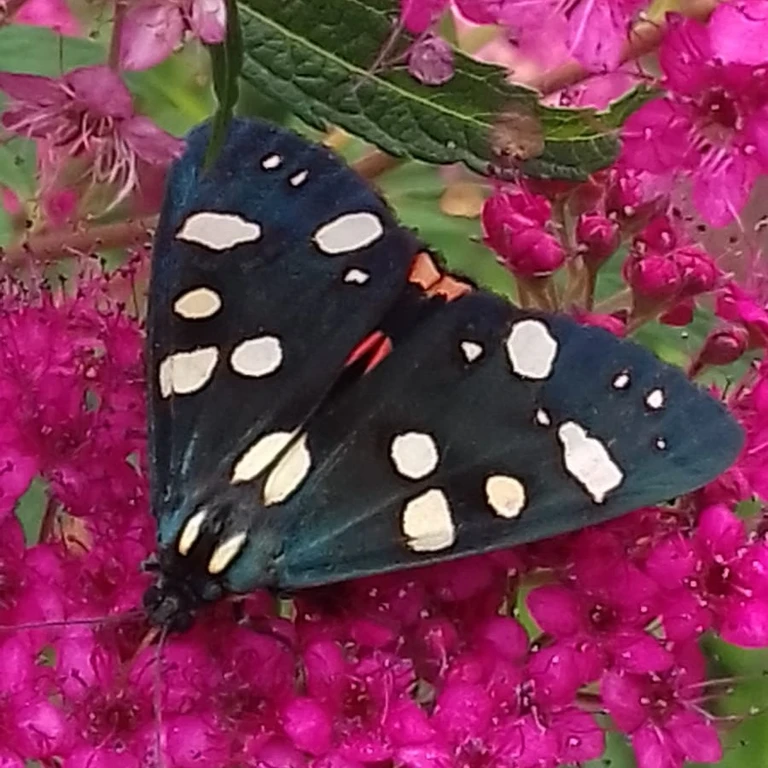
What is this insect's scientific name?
Callimorpha dominula
